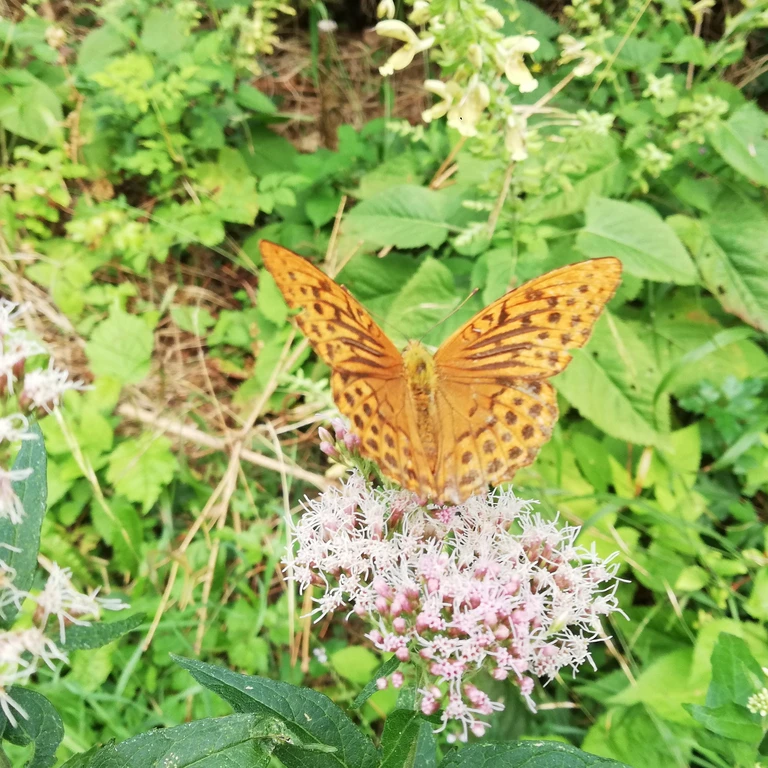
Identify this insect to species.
Argynnis paphia
